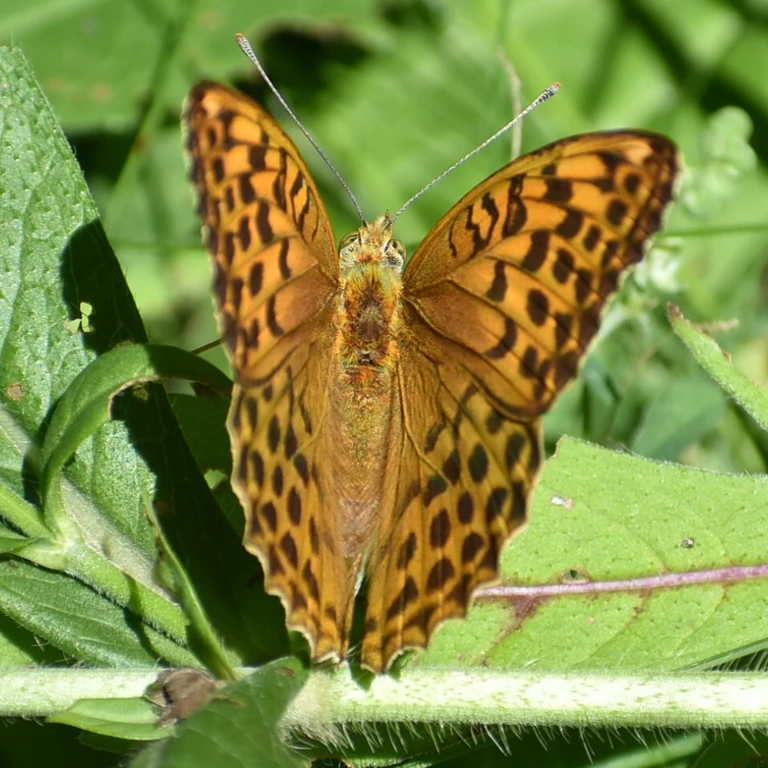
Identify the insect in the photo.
Argynnis paphia
